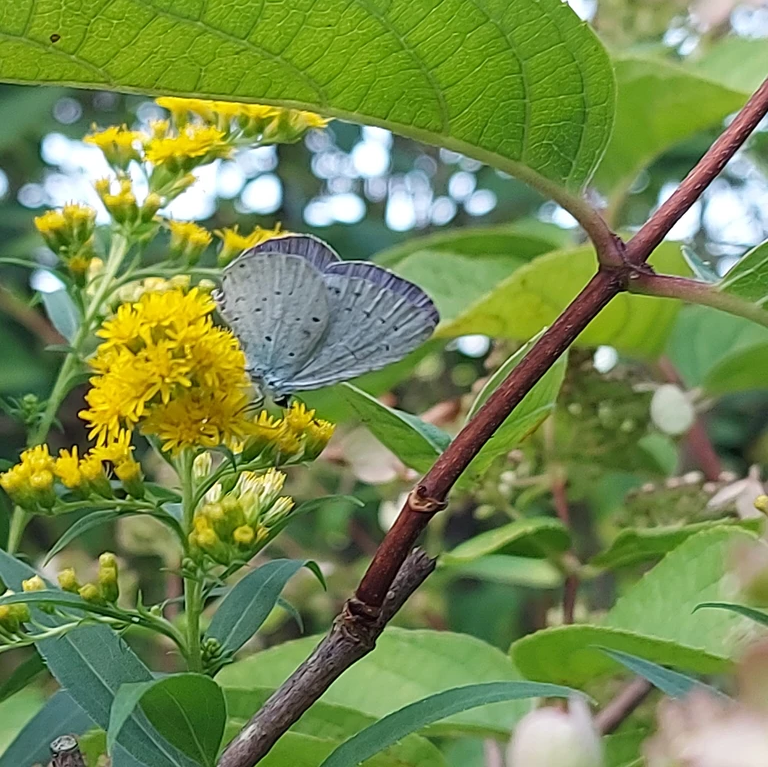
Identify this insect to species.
Celastrina argiolus
